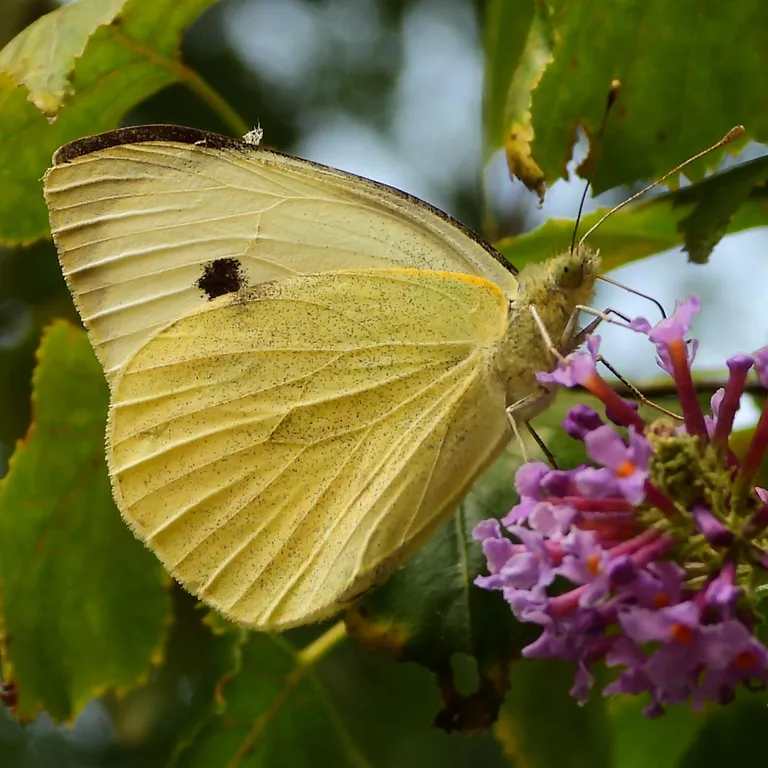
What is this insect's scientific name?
Pieris brassicae
